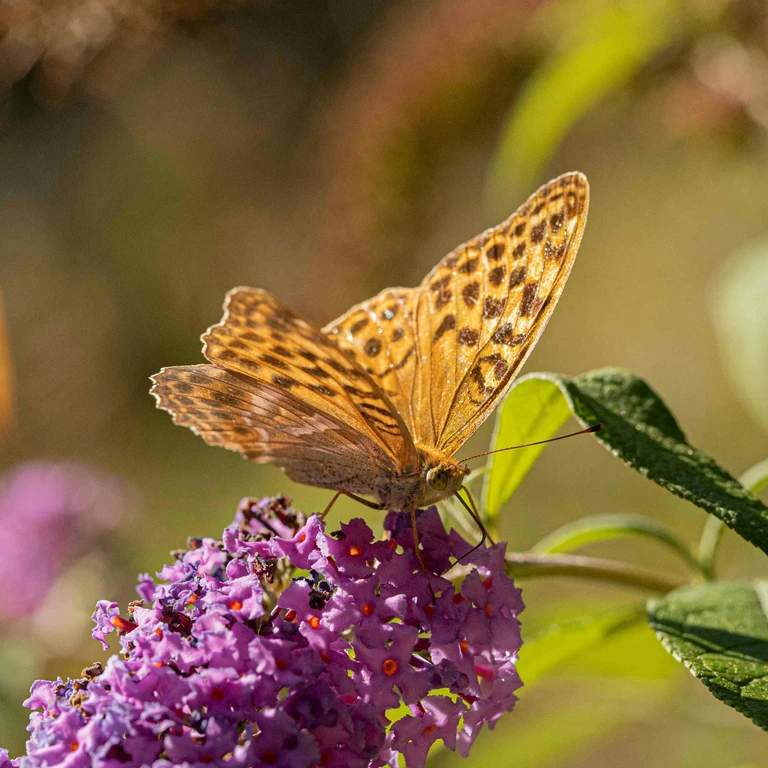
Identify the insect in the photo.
Argynnis paphia
